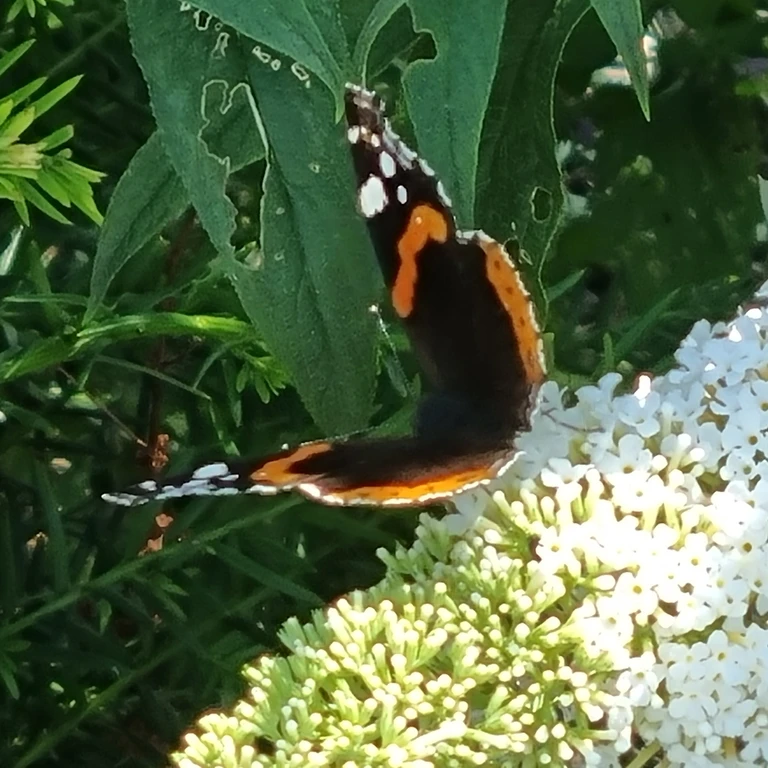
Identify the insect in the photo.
Vanessa atalanta
